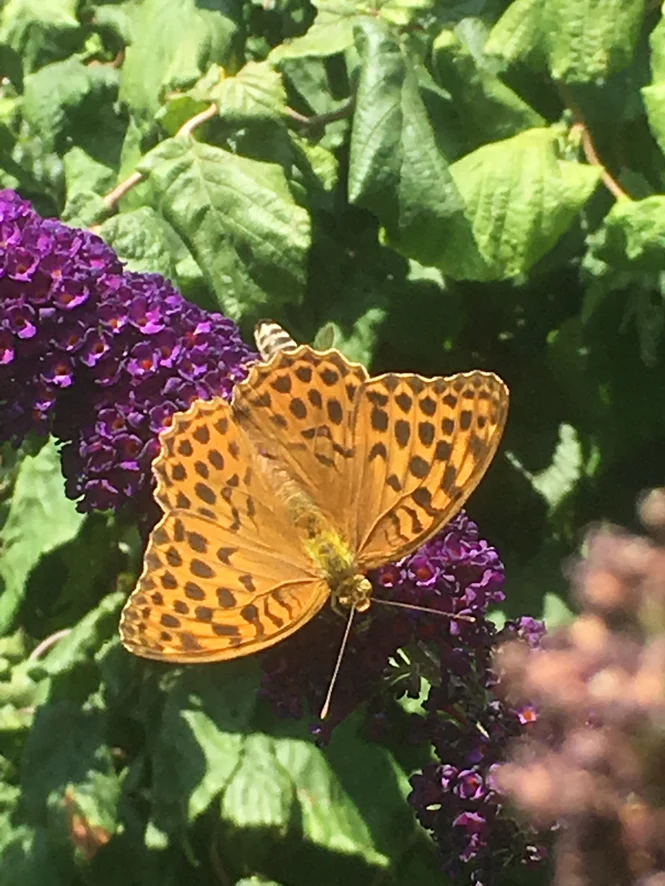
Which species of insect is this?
Argynnis paphia
